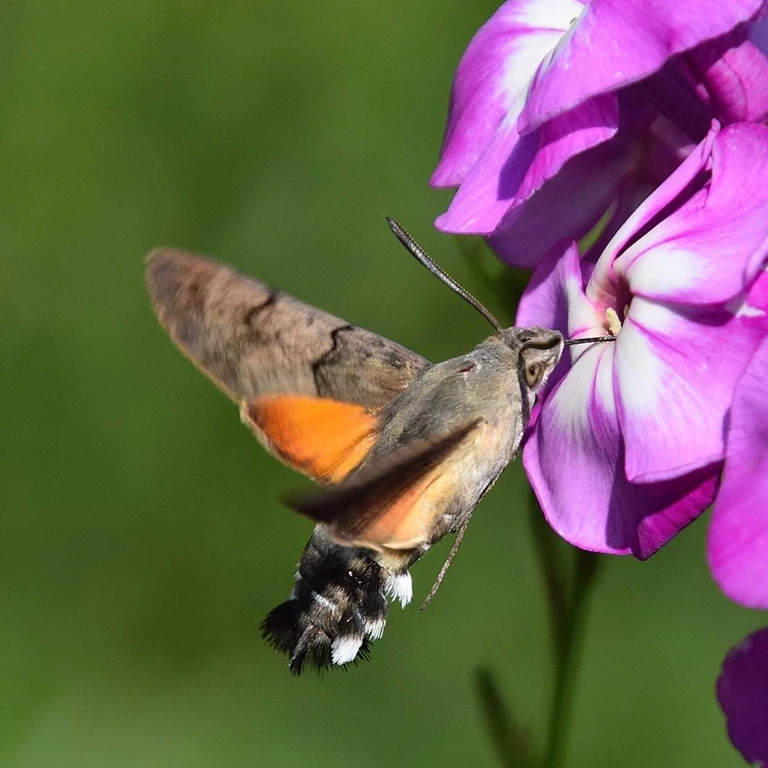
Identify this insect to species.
Macroglossum stellatarum
